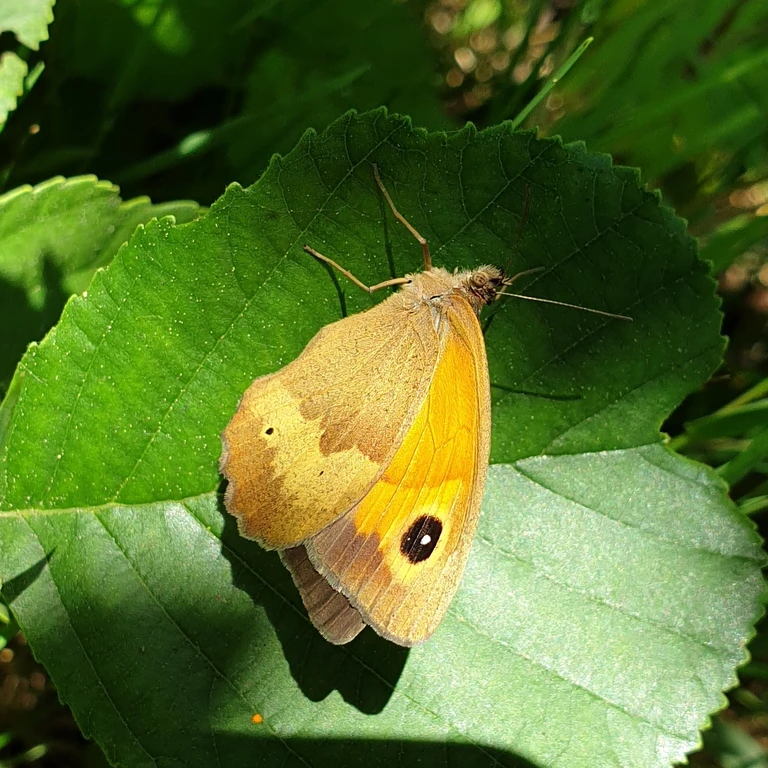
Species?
Maniola jurtina
